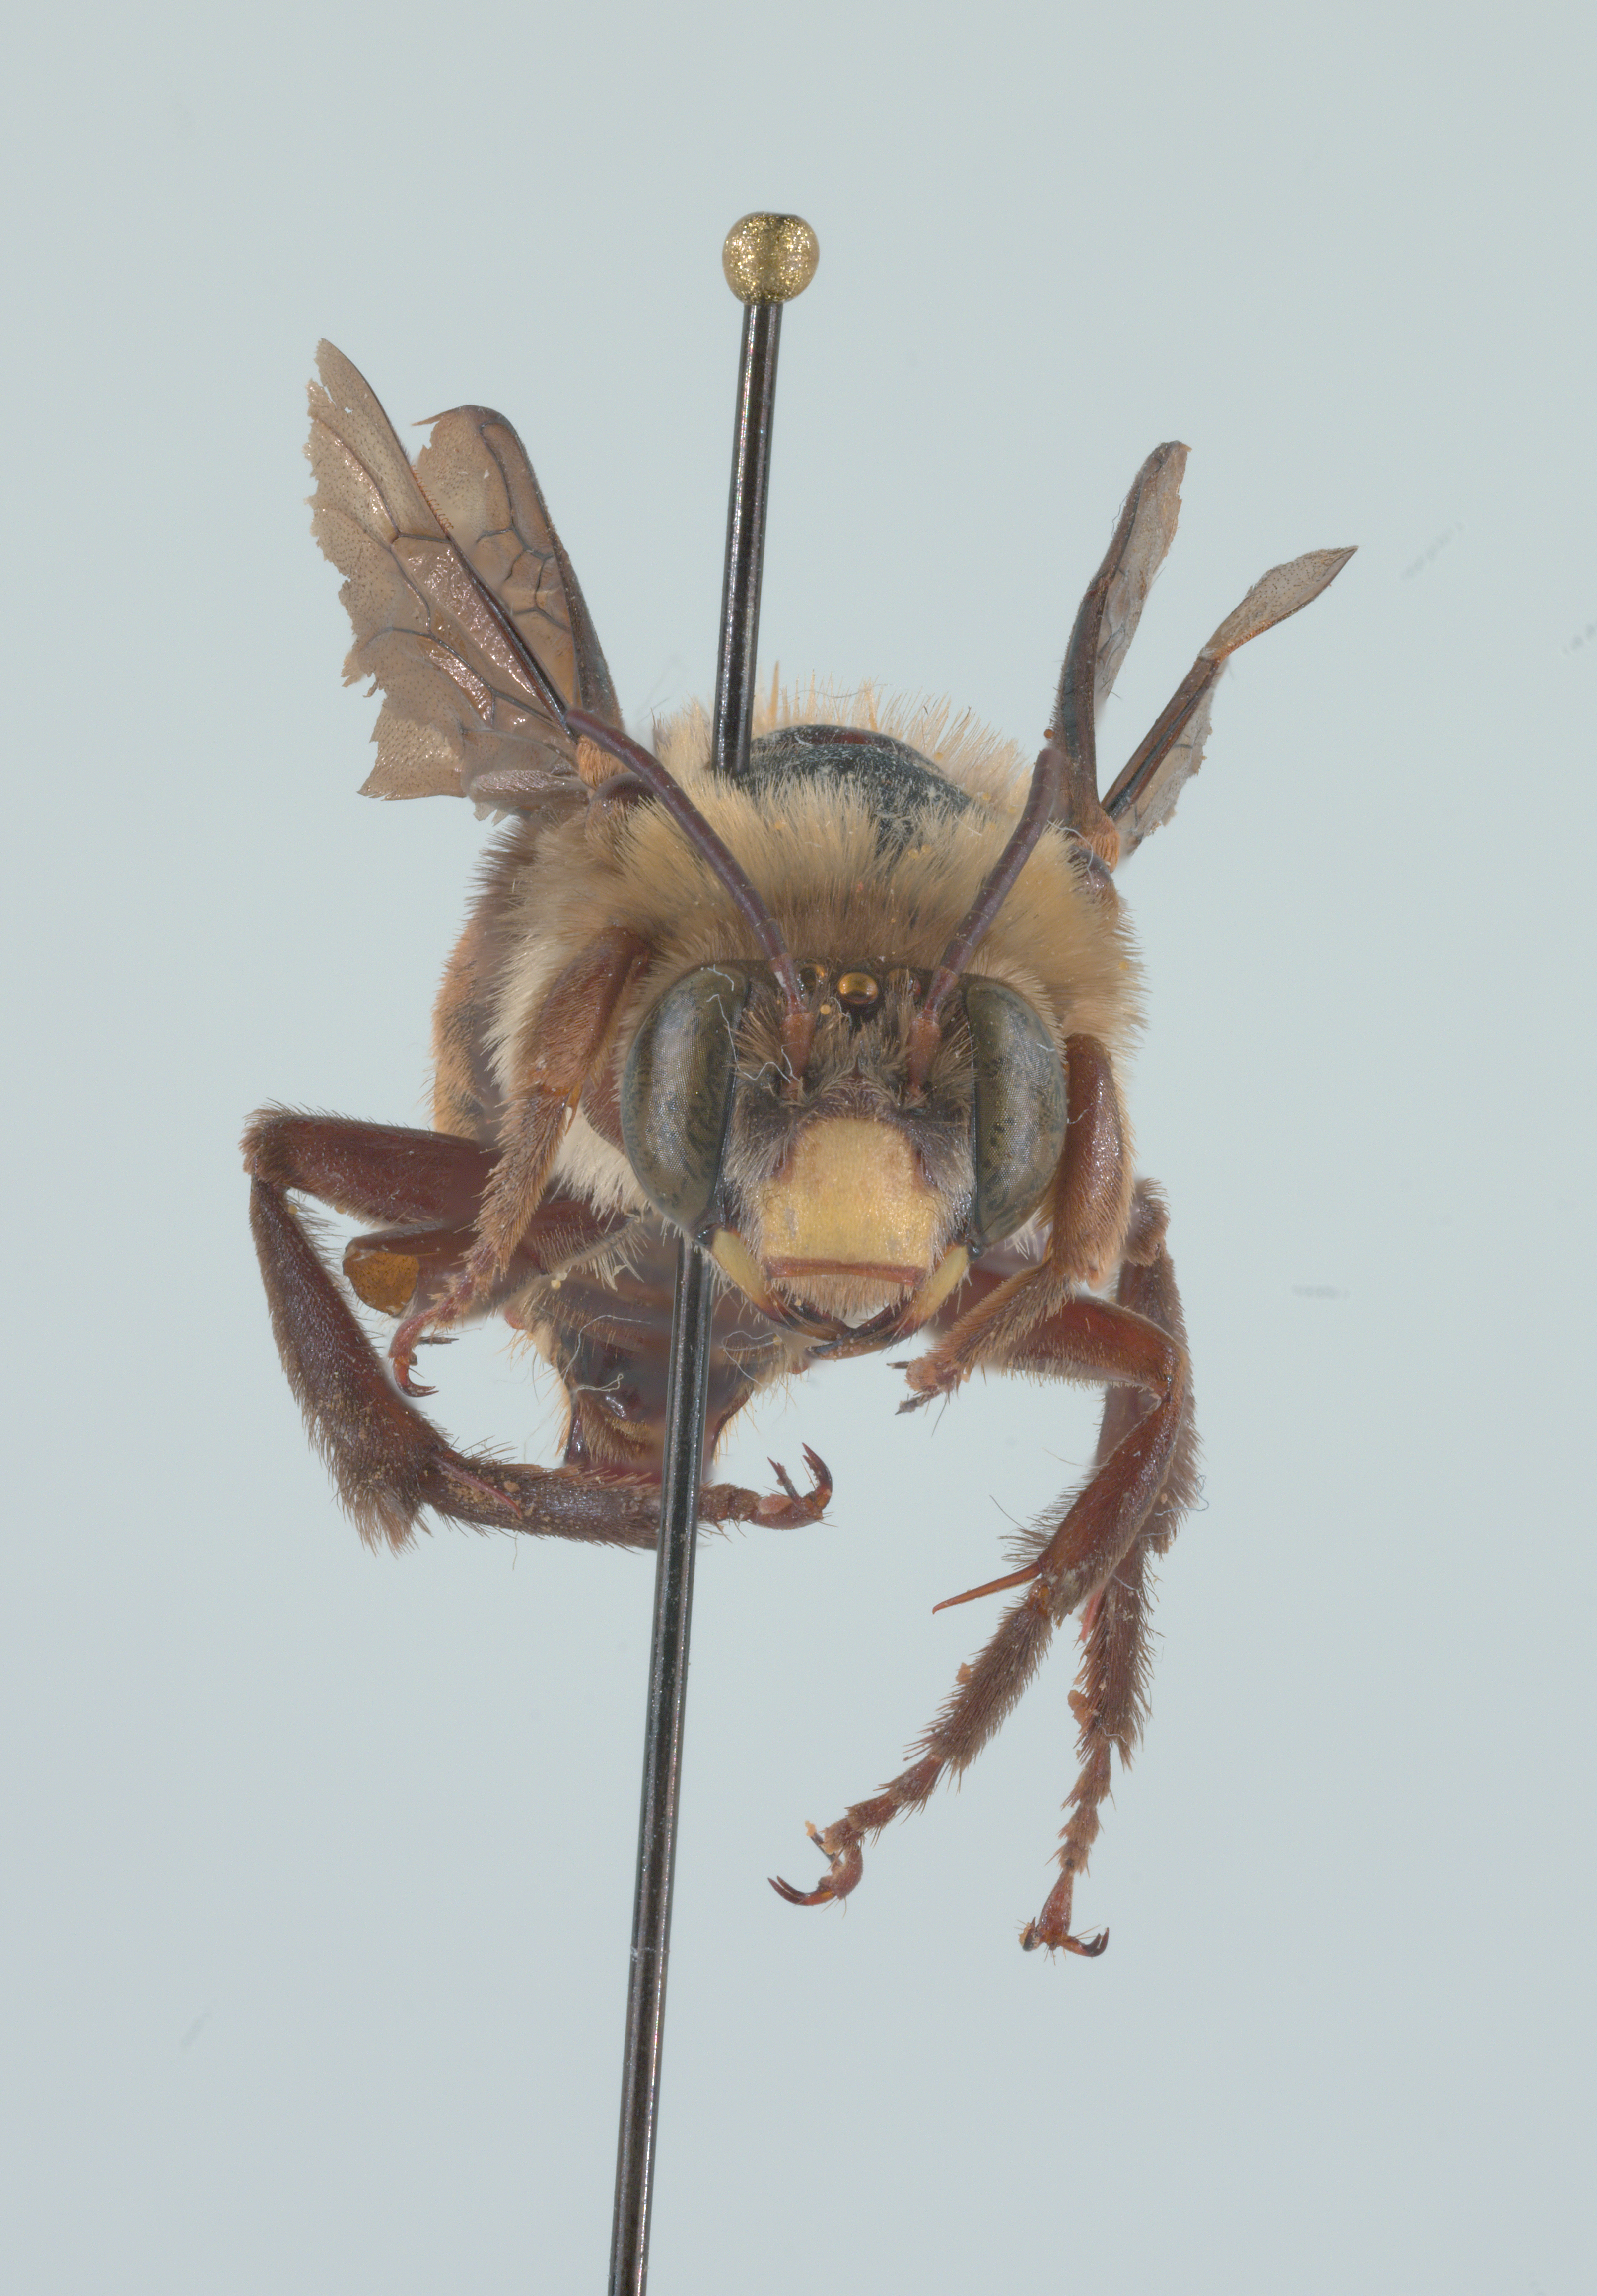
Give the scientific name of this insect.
Xenoglossa gabbii
